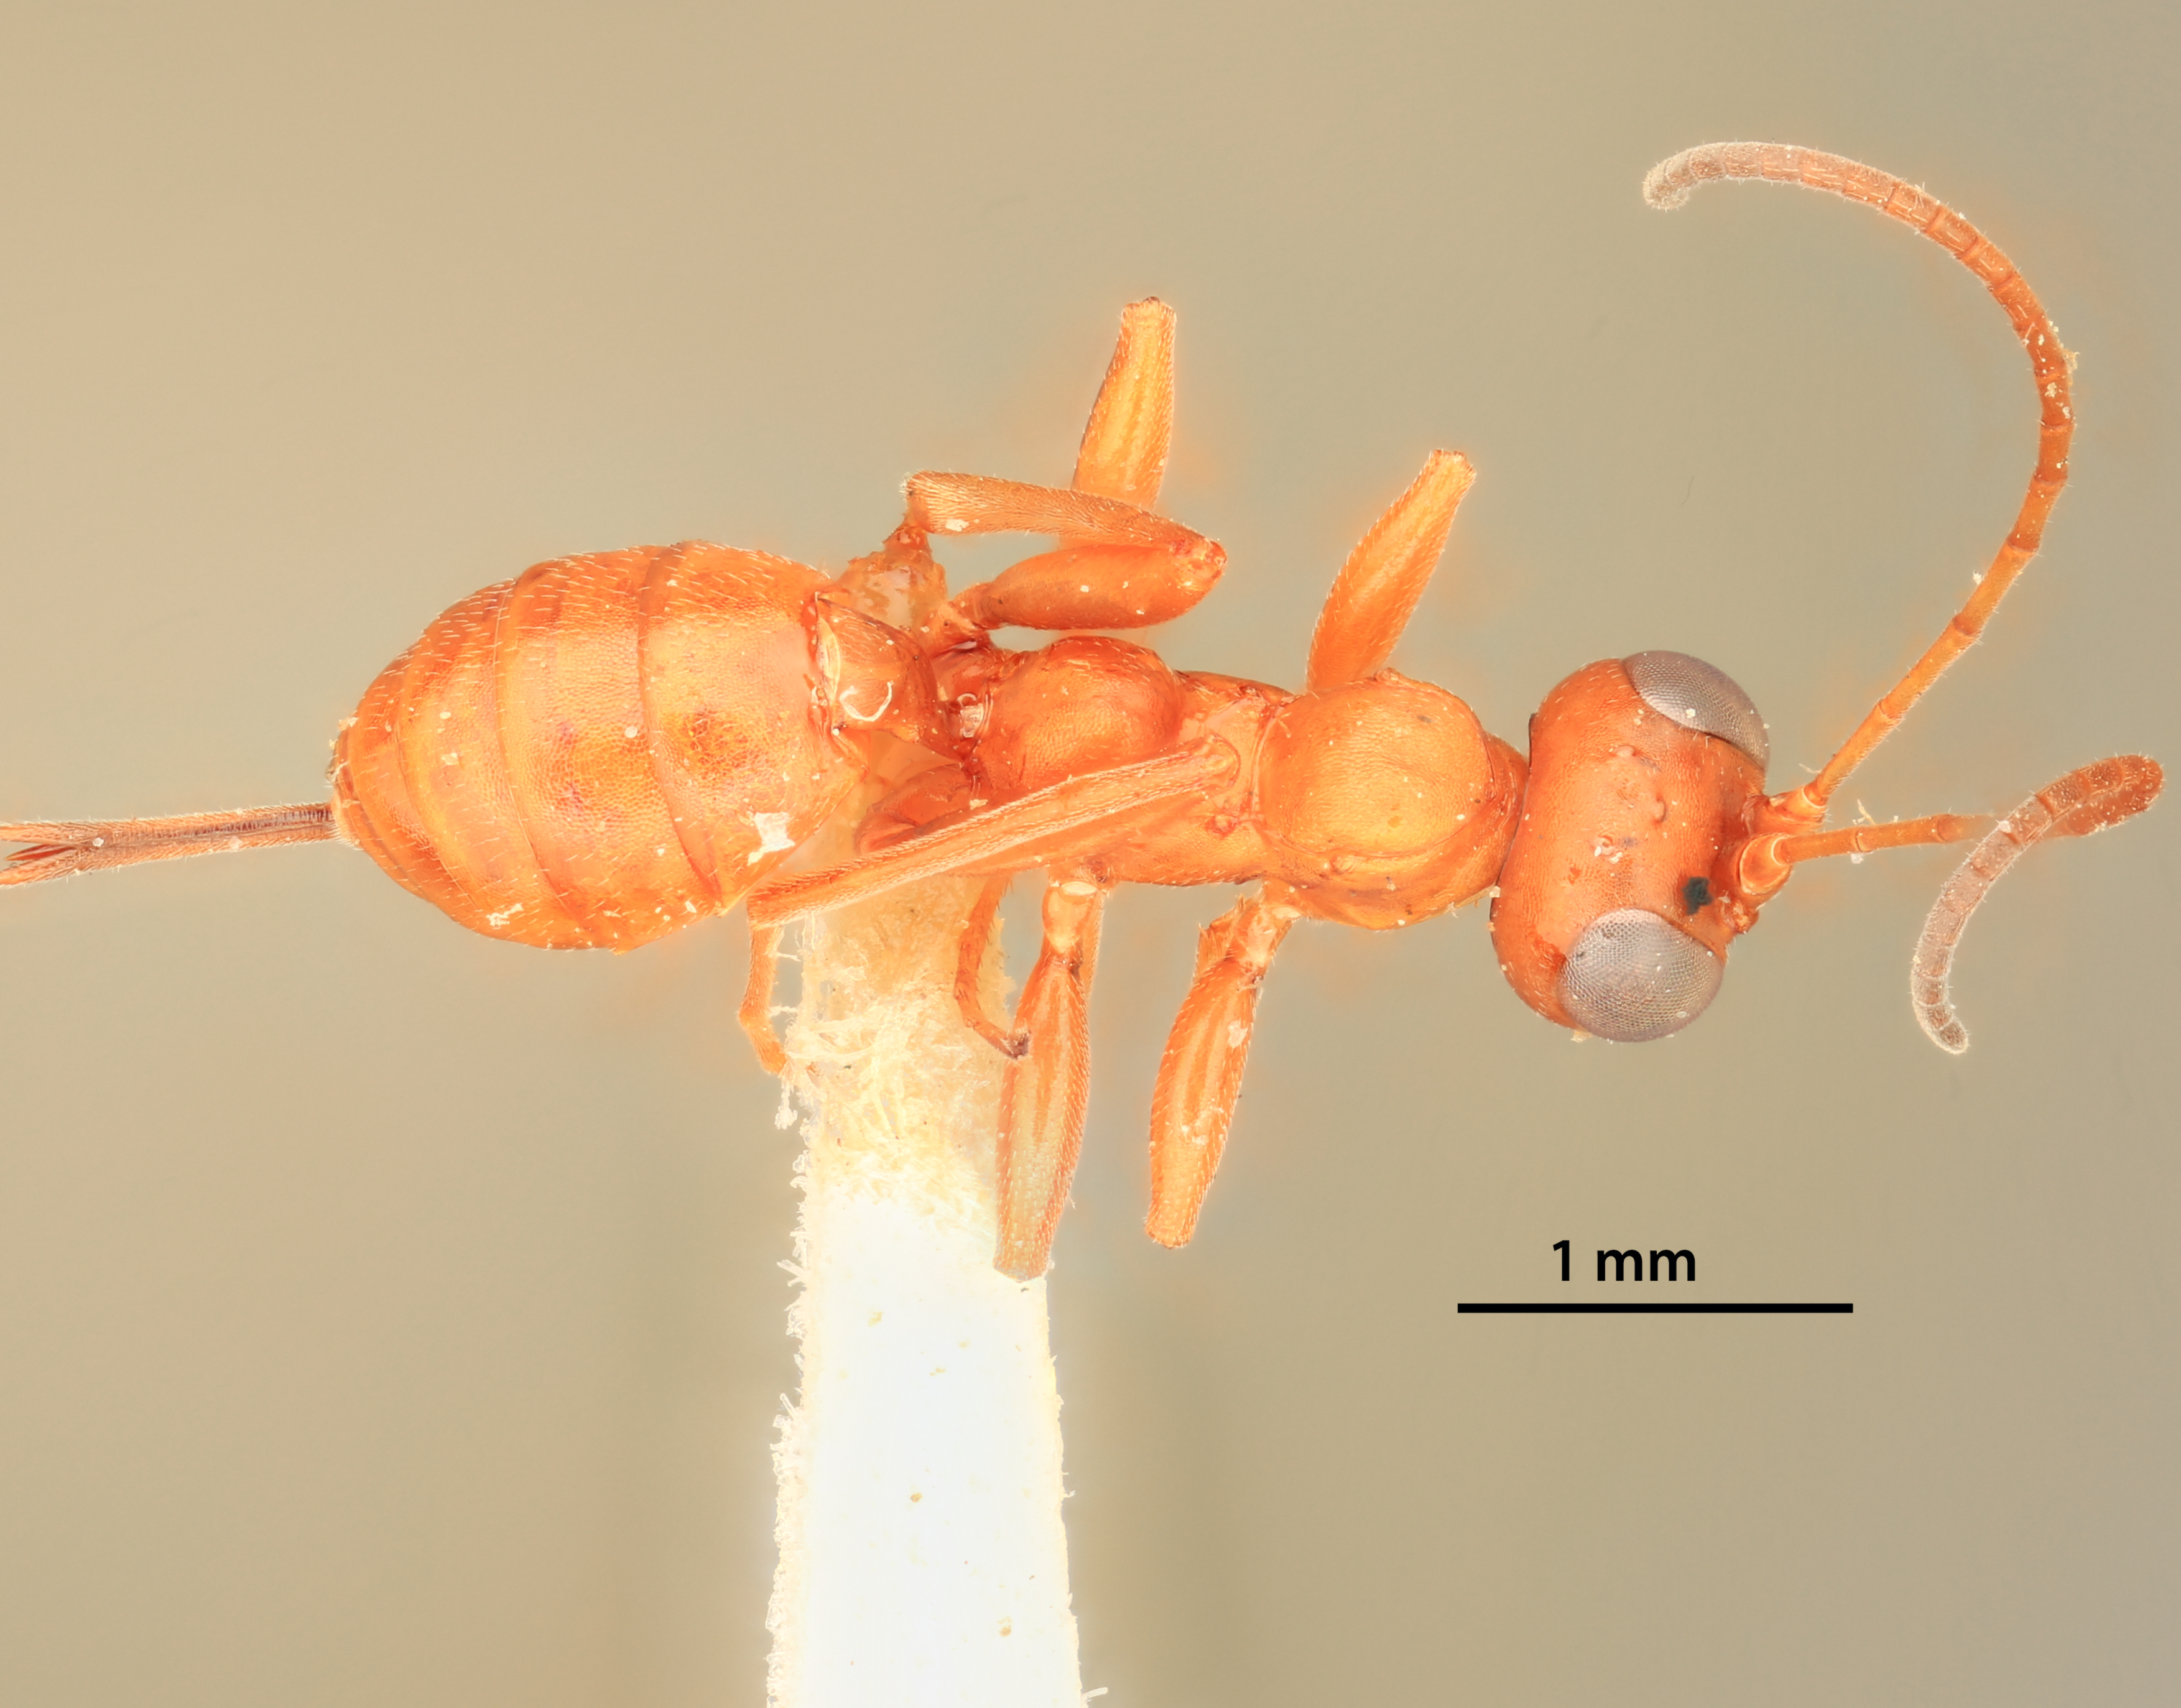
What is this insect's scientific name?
Myrmecomorphus perniciosa
